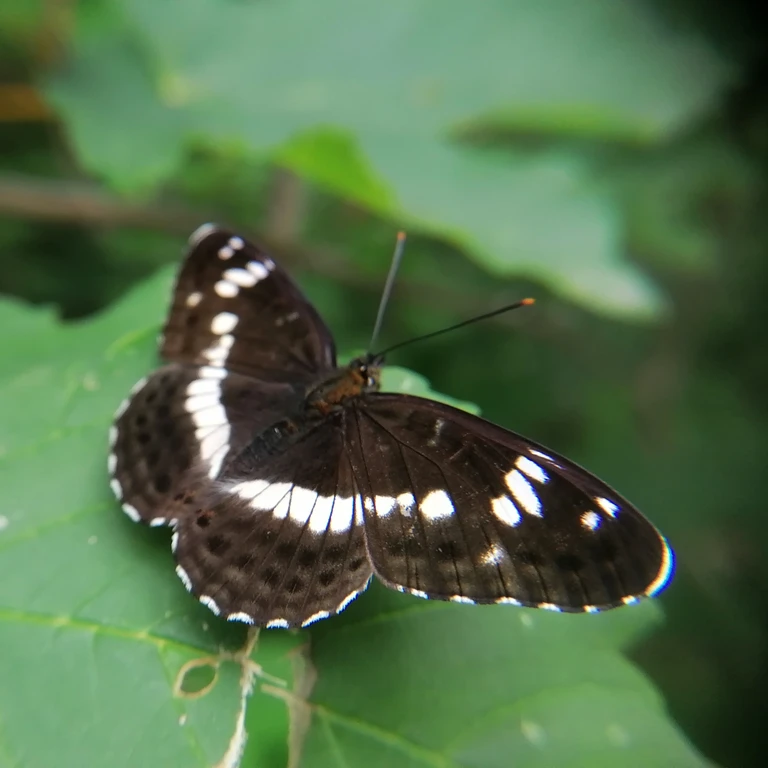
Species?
Limenitis camilla (also Ladoga camilla)
